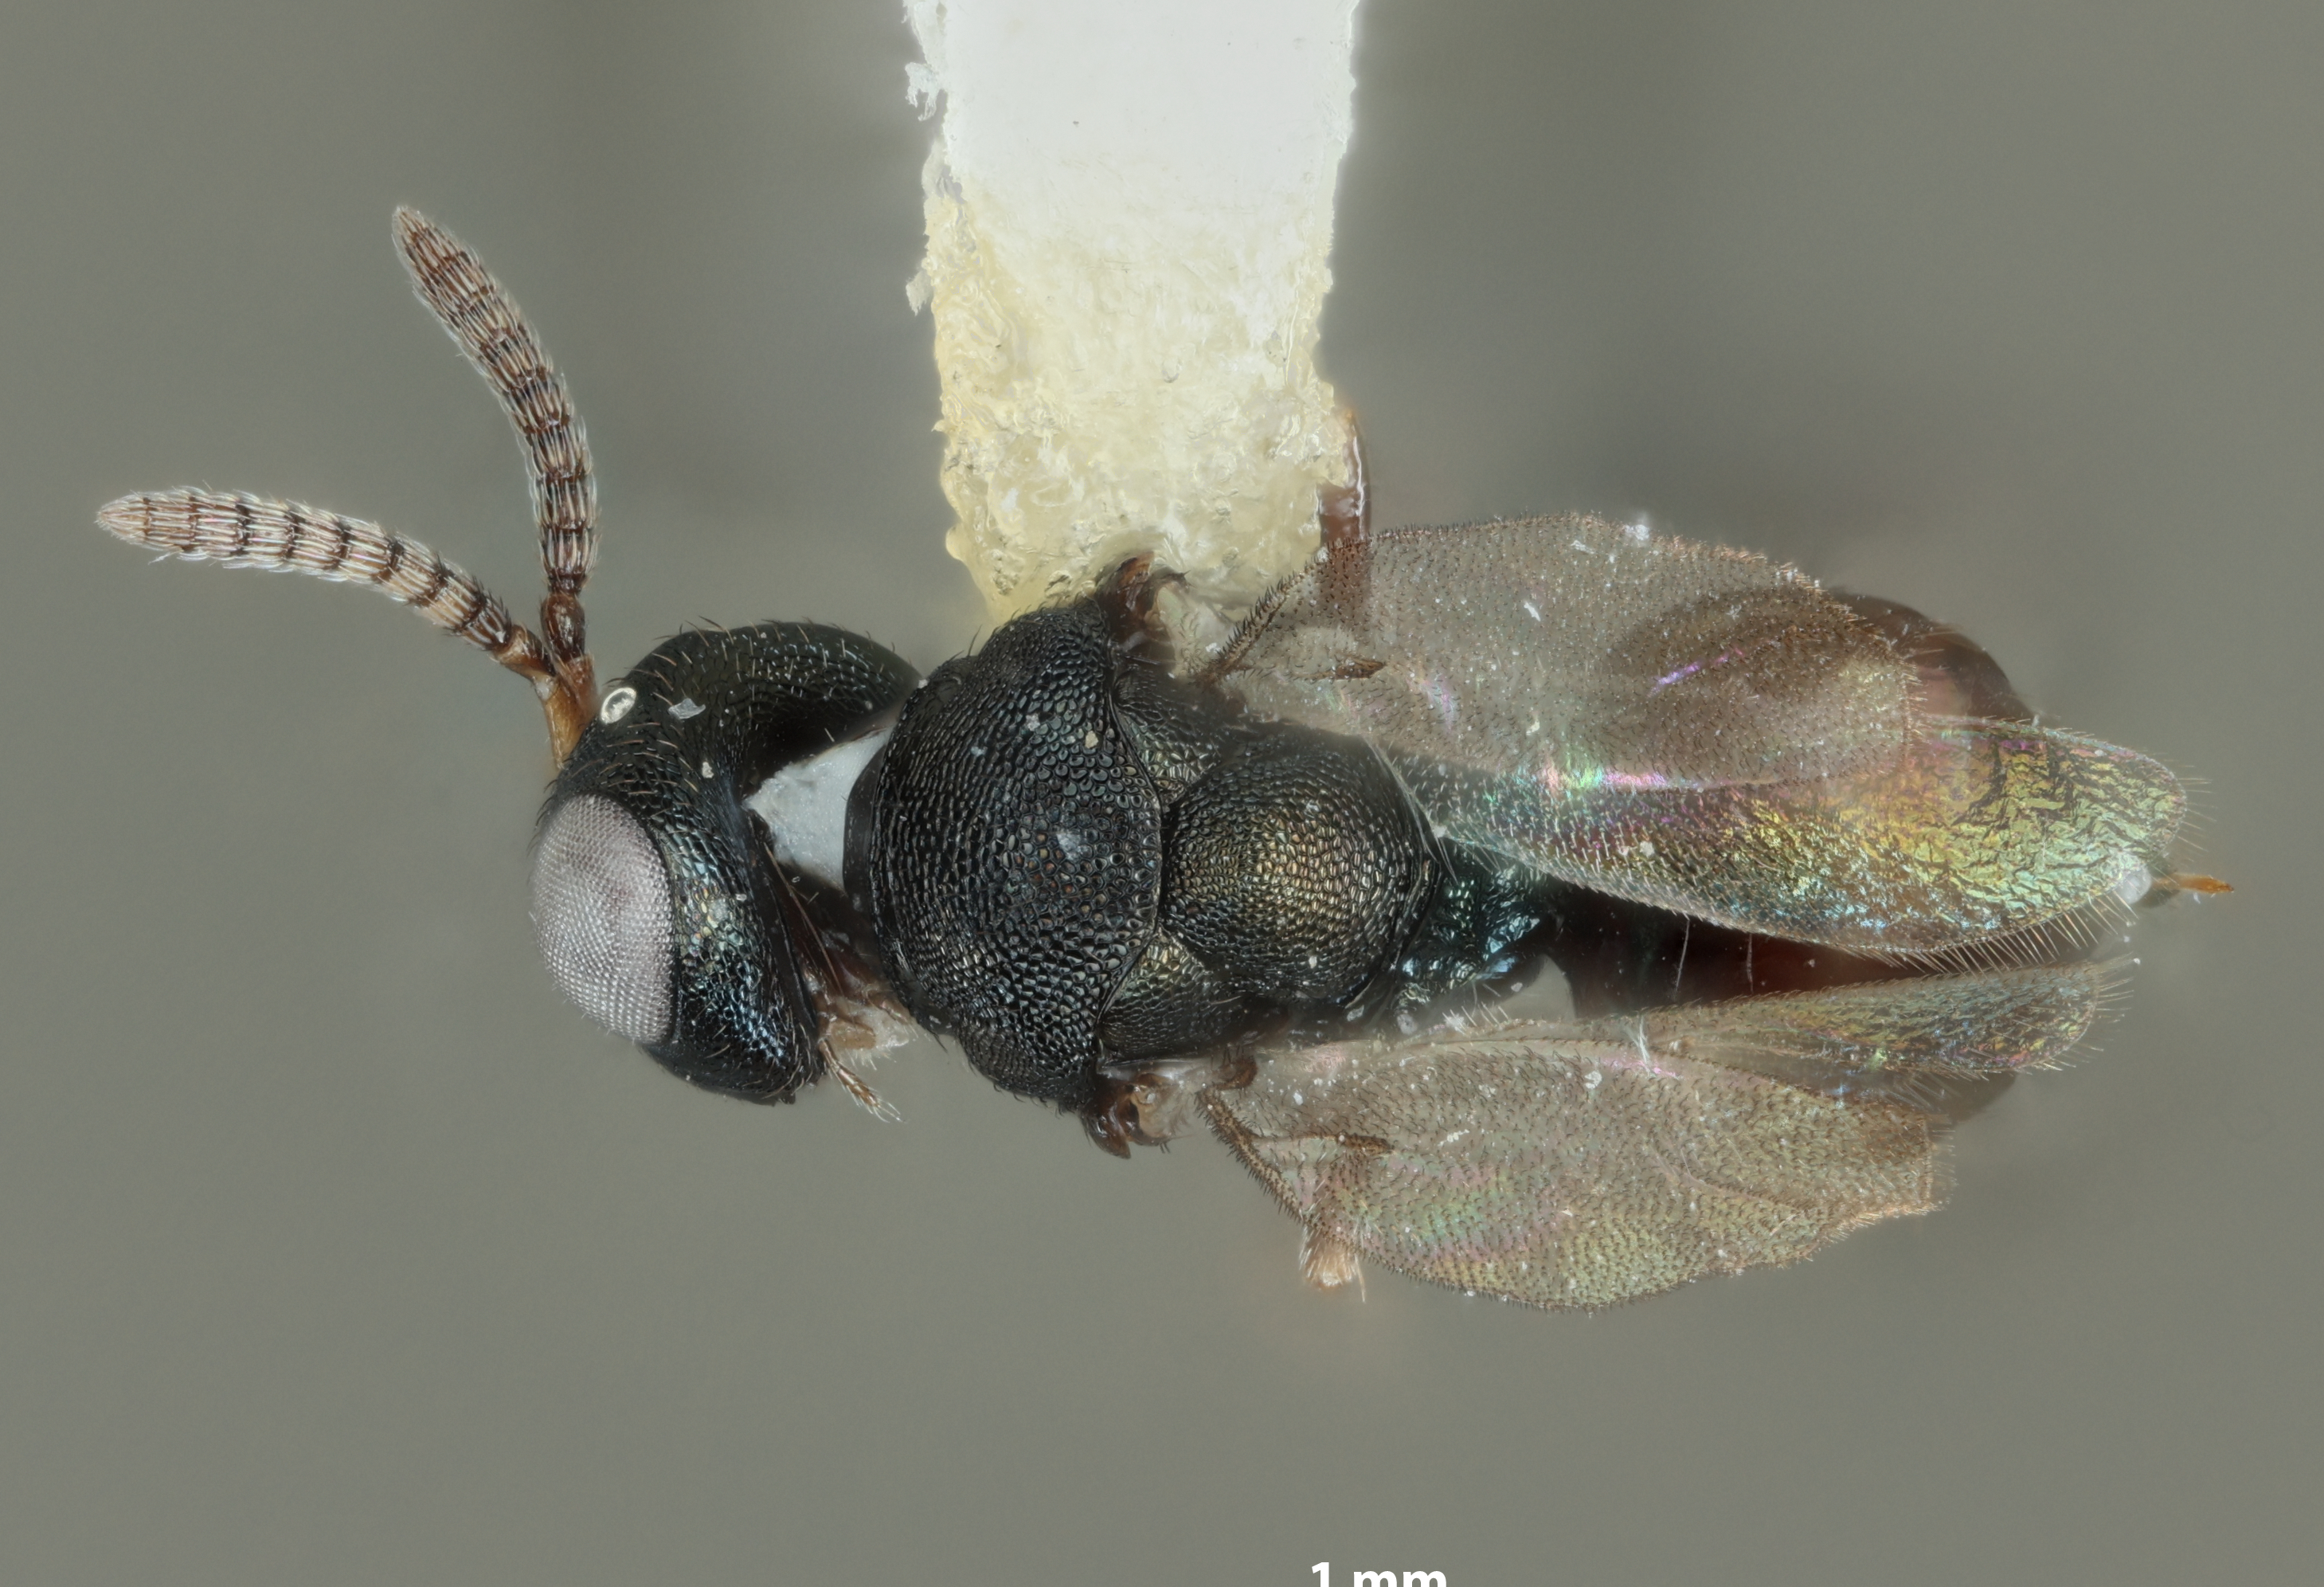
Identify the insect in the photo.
Kukua clypeata
